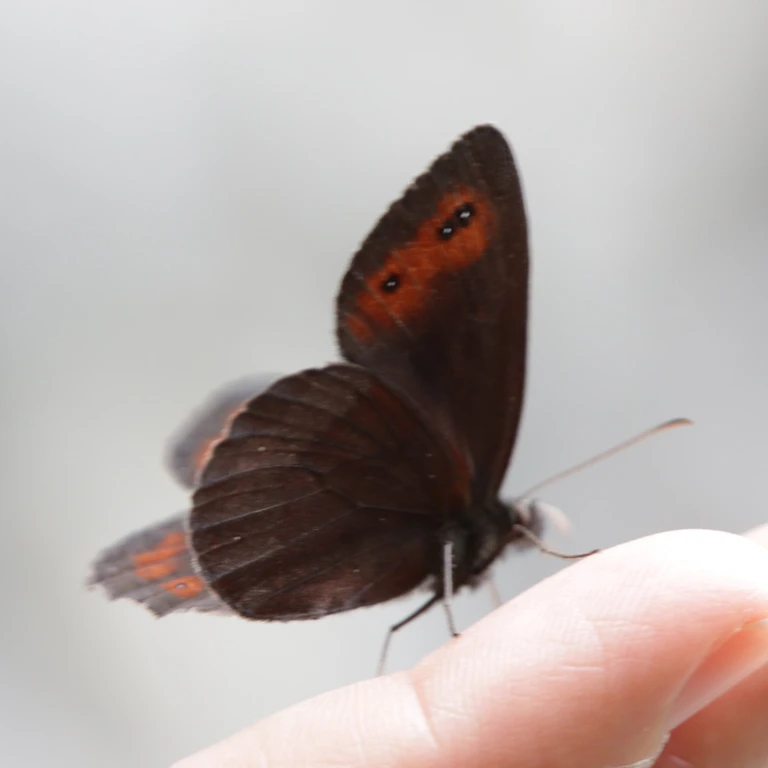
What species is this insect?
Erebia aethiops
